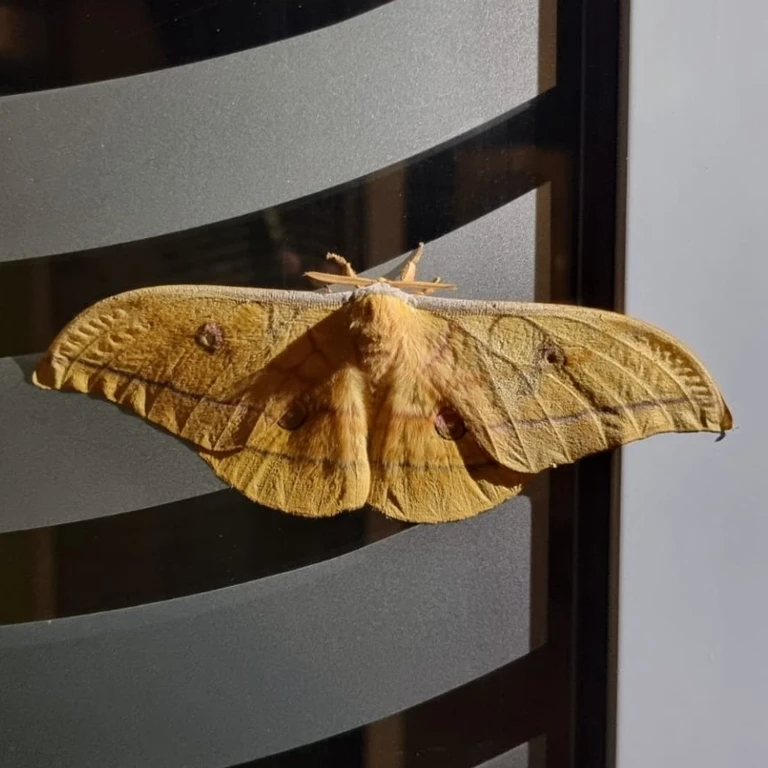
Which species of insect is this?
Antheraea yamamai
